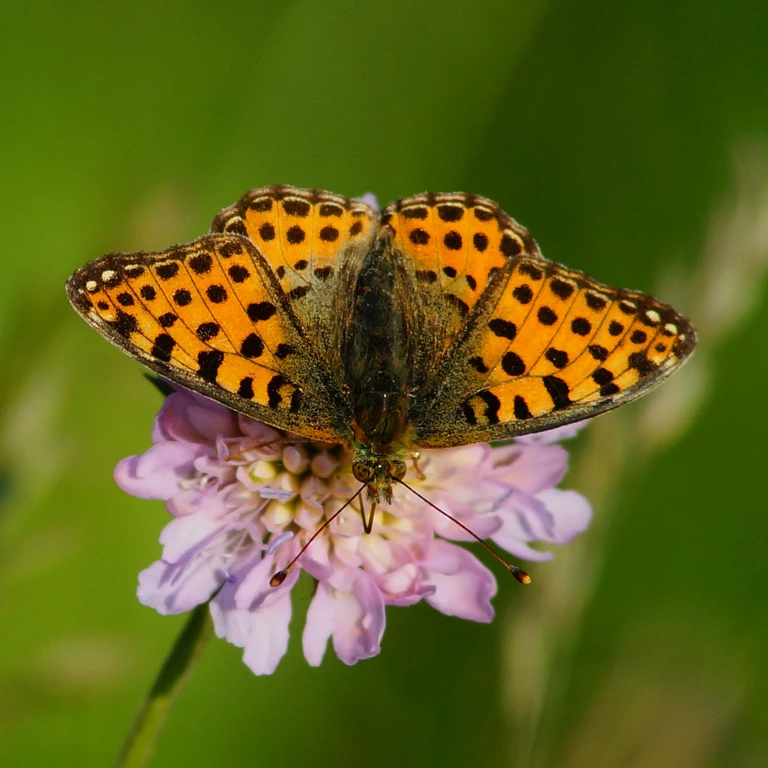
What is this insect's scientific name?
Issoria lathonia
